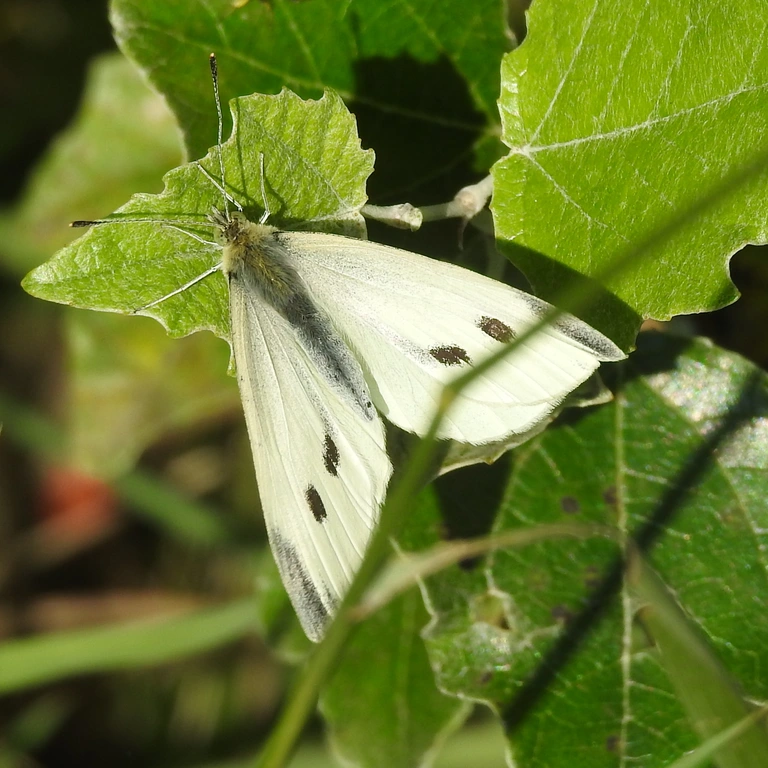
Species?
Pieris rapae
